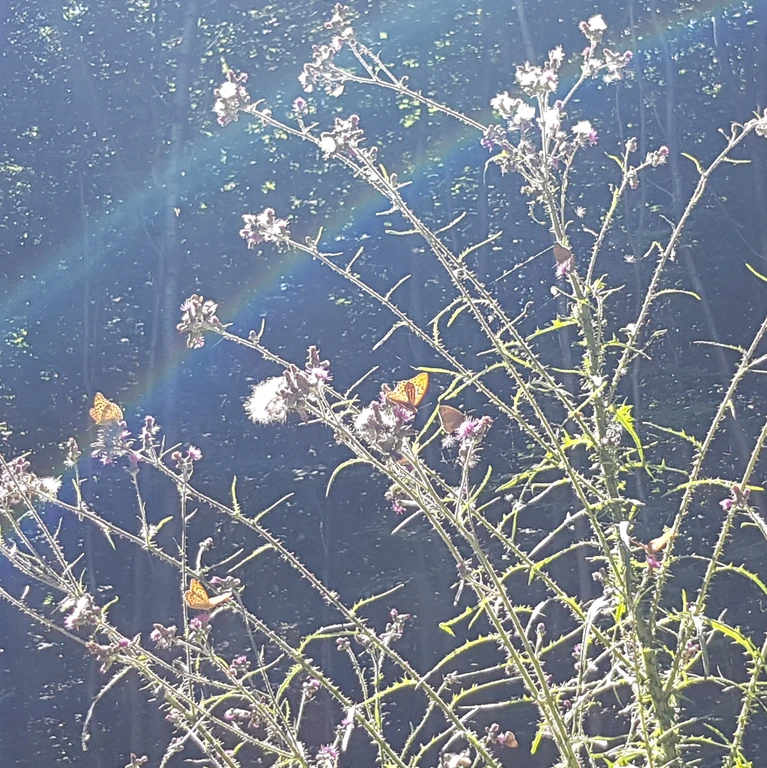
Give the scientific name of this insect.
Argynnis paphia
